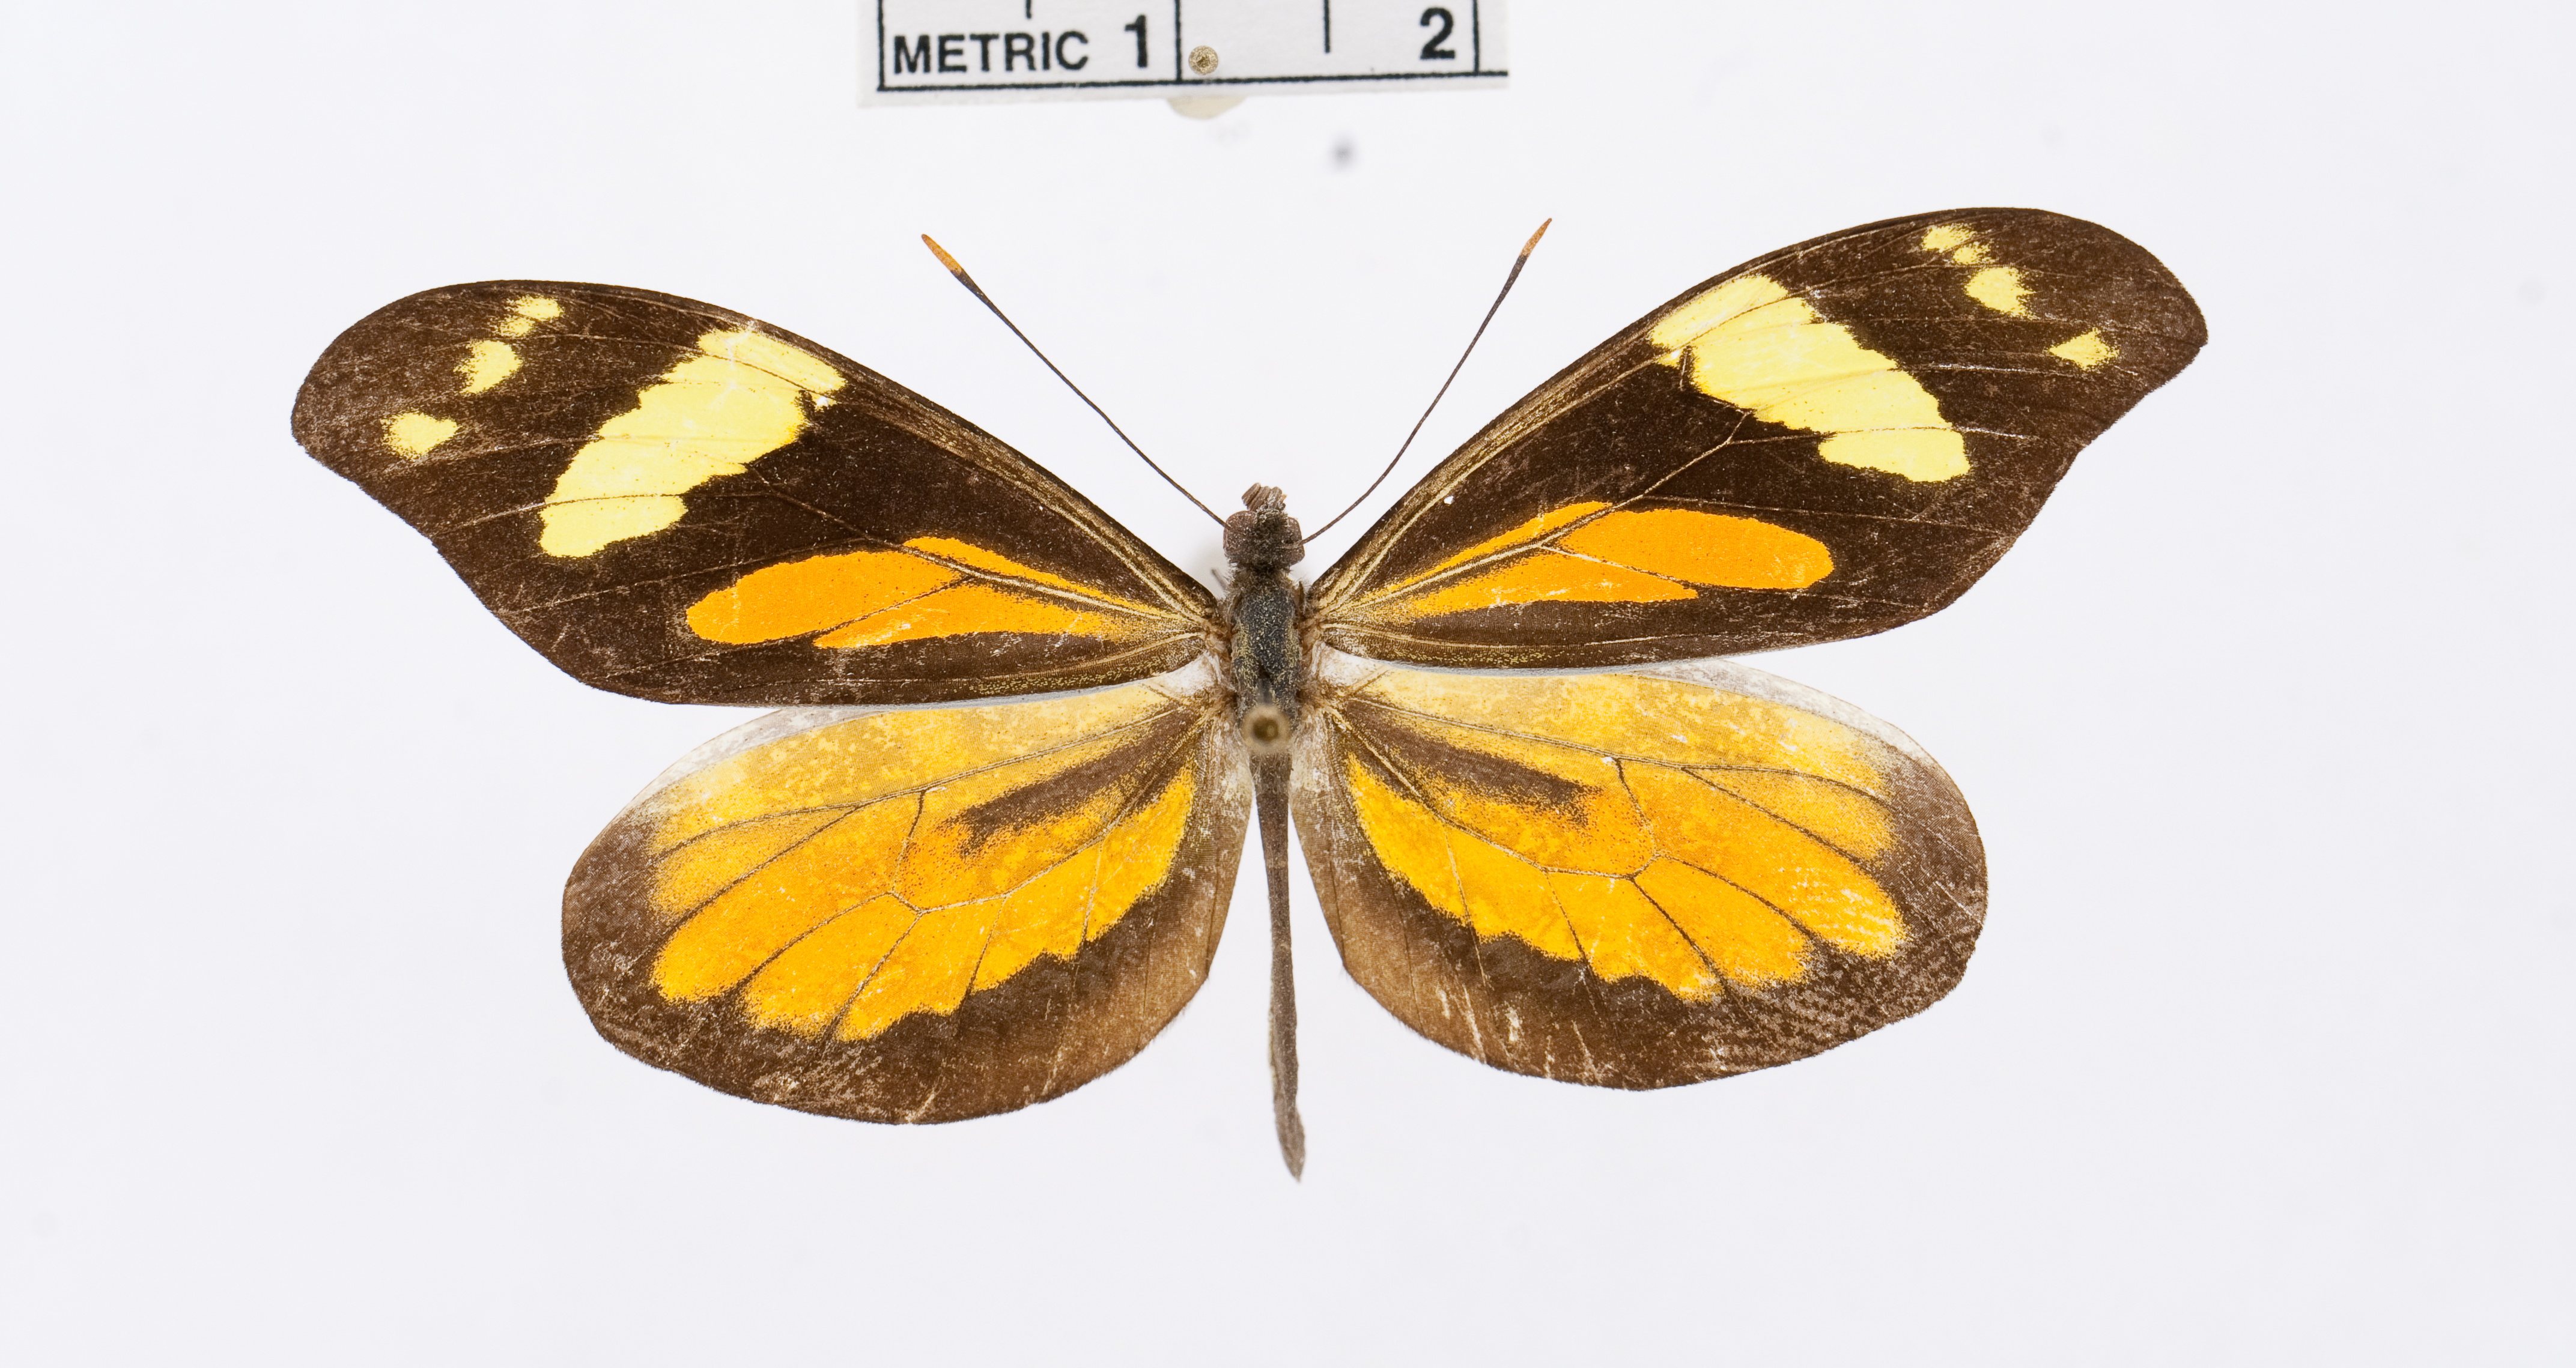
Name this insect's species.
Dismorphia cubana
